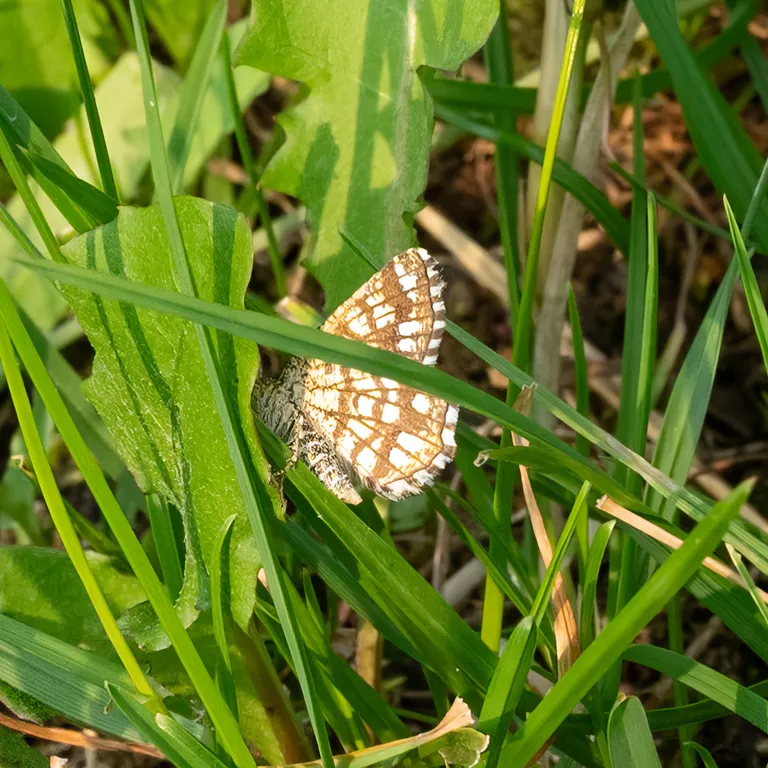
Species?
Chiasmia clathrata
